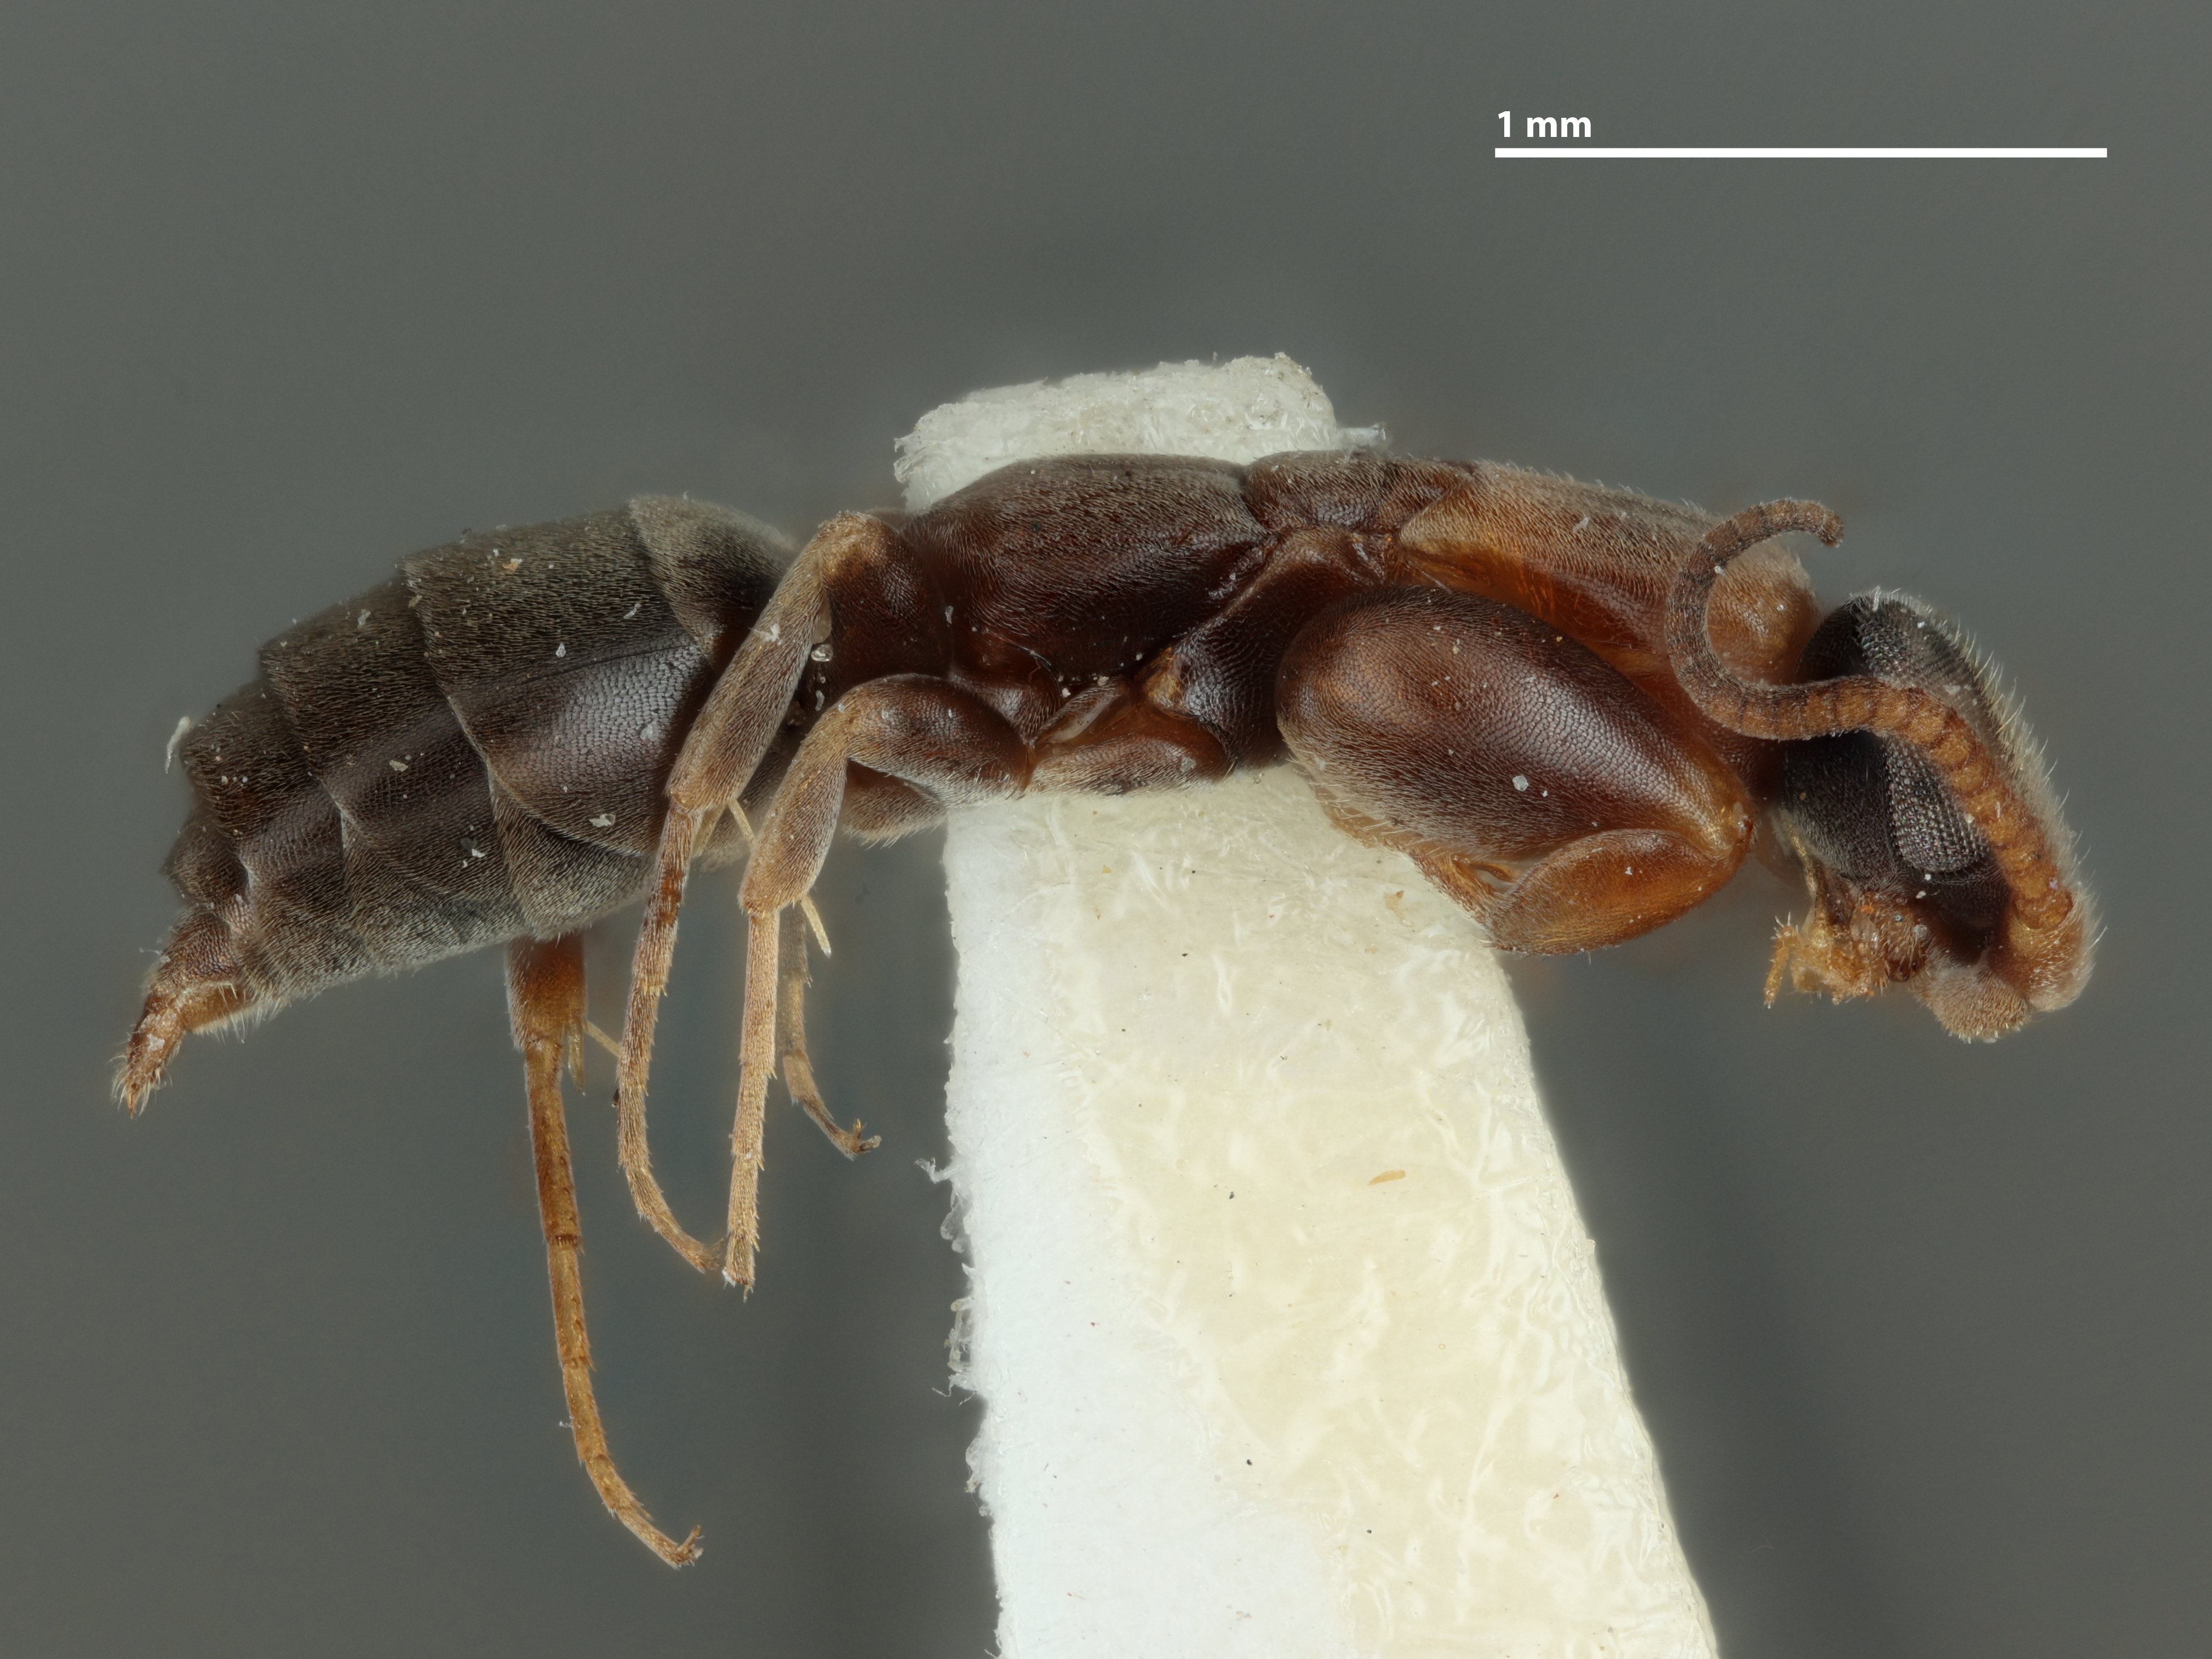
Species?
Sclerogibba citipes
